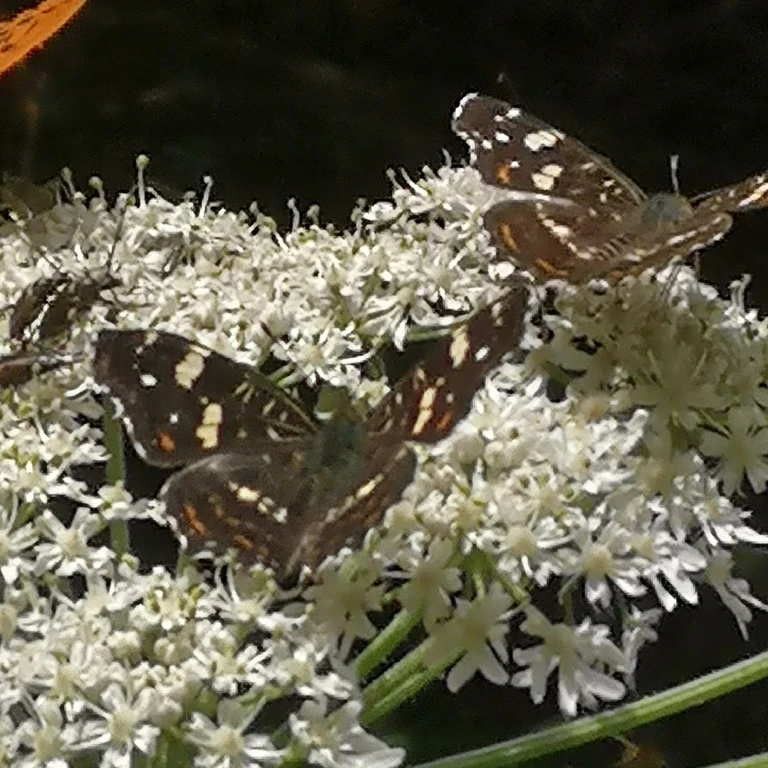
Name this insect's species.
Araschnia levana
